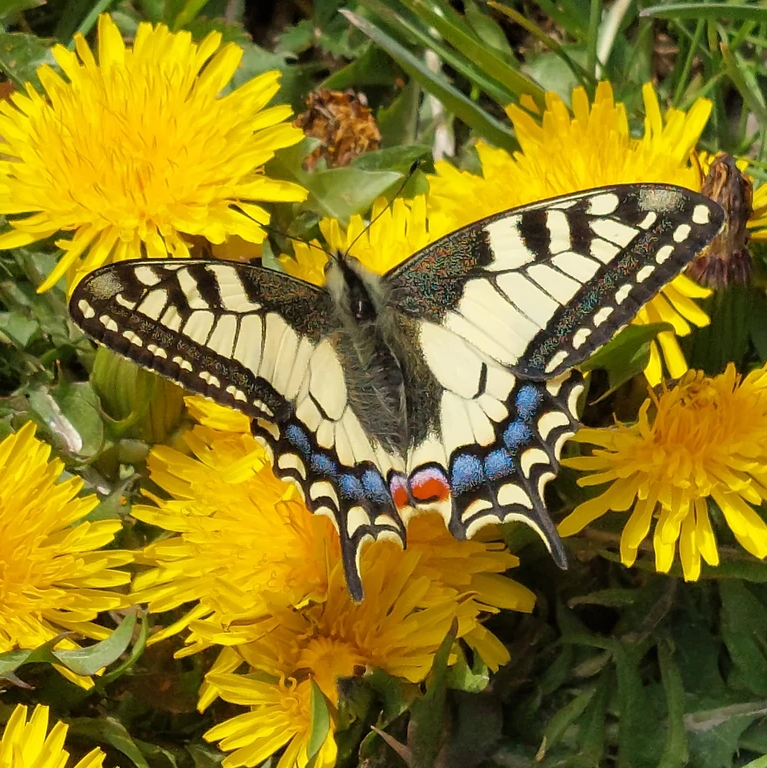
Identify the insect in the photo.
Papilio machaon
